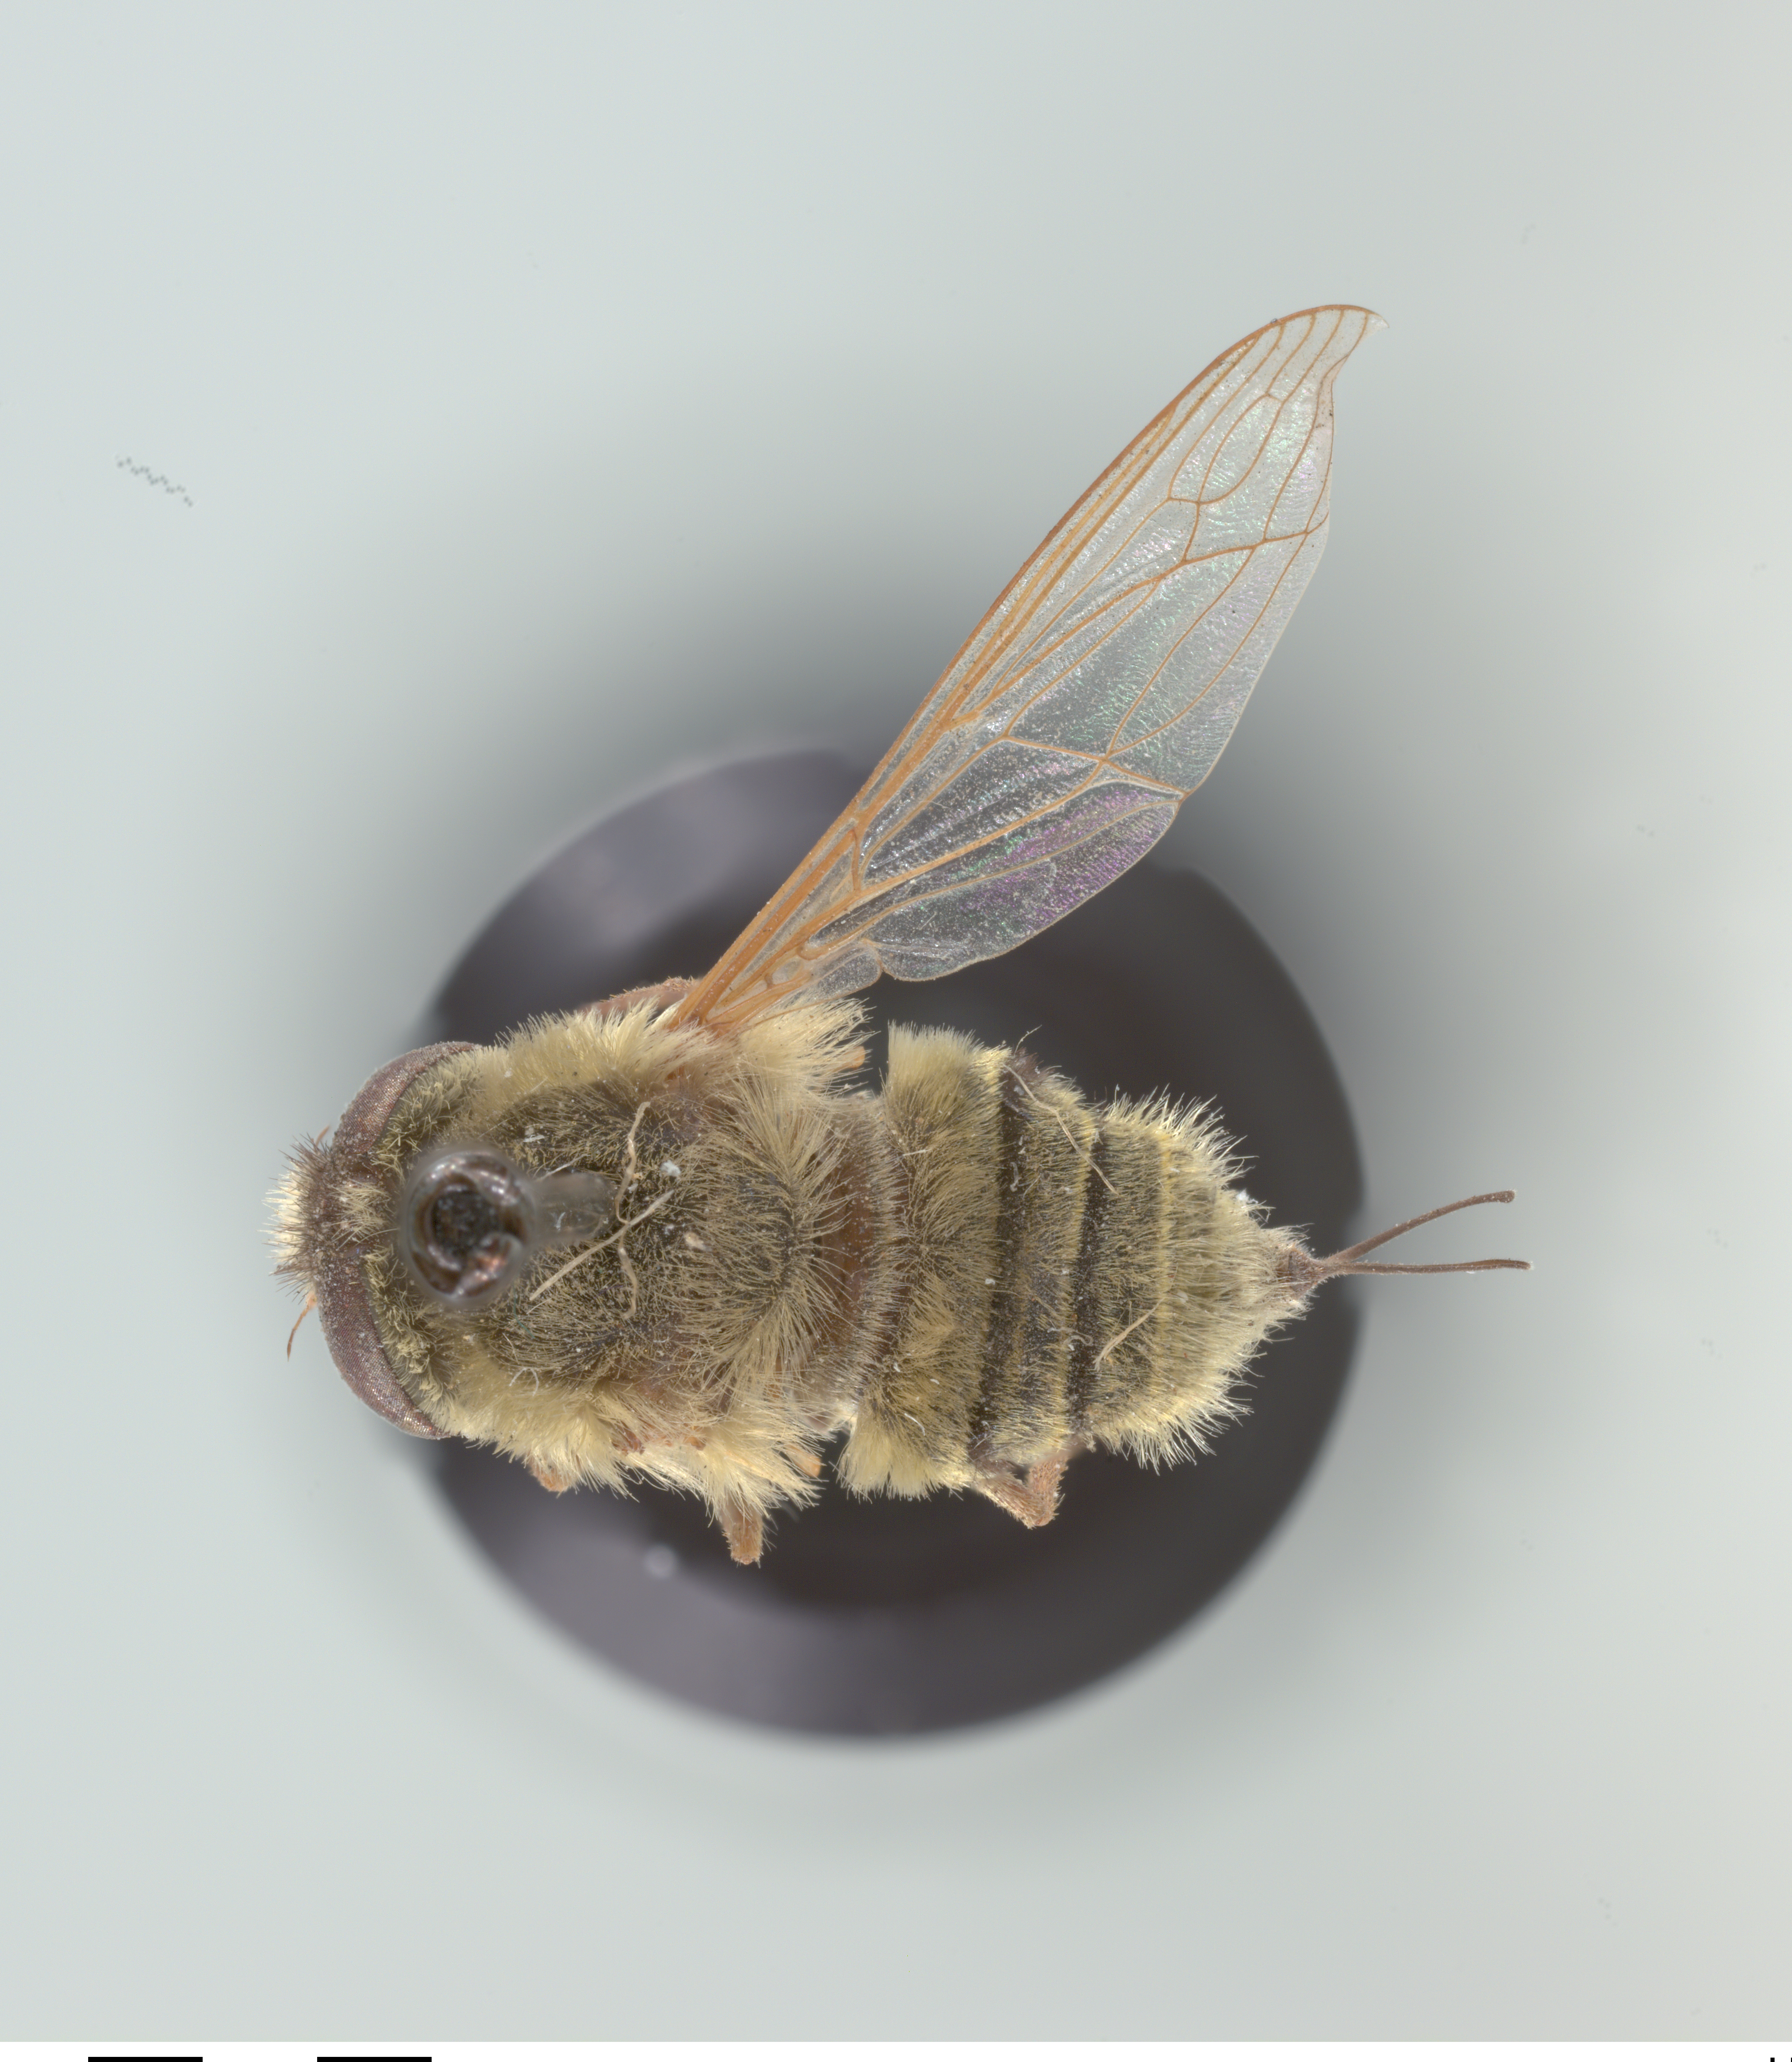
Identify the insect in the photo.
Neorhynchocephalus sackenii
